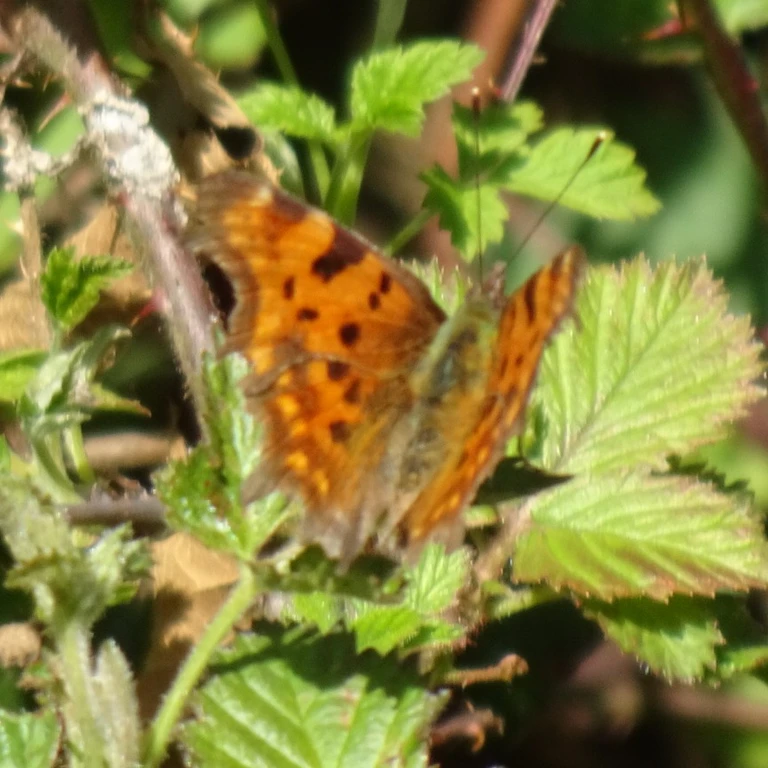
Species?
Polygonia c-album
